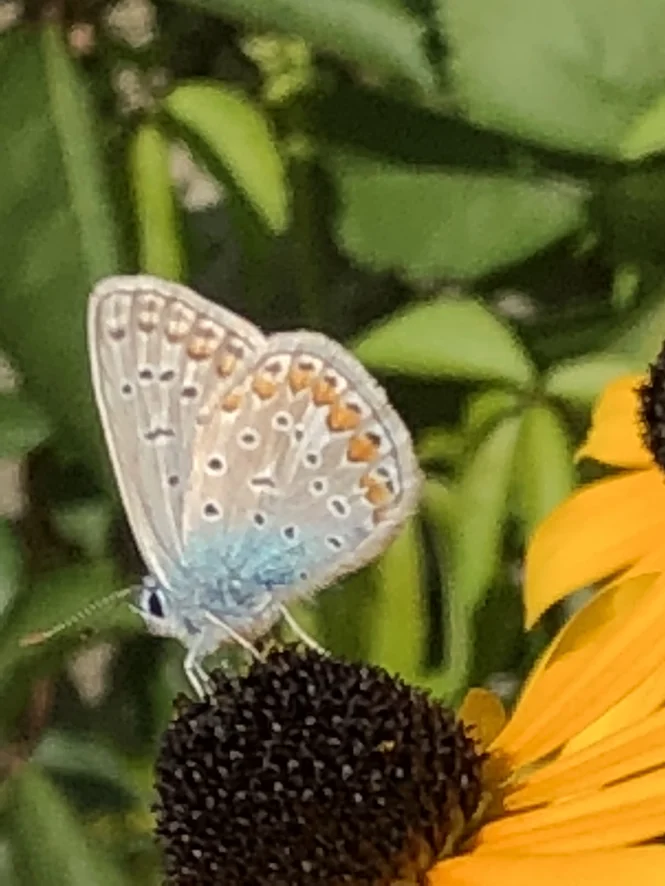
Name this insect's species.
Polyommatus icarus
